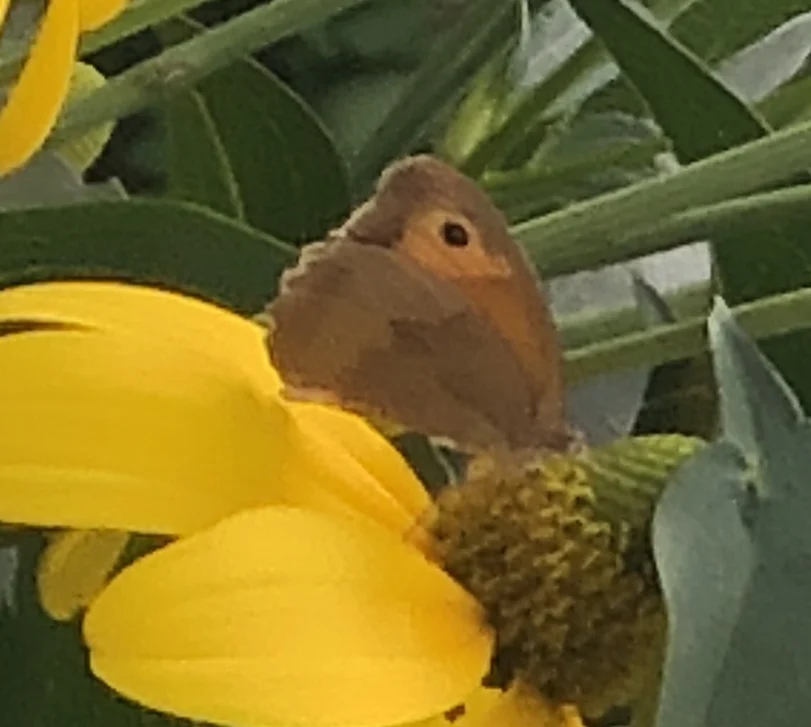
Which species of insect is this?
Maniola jurtina
